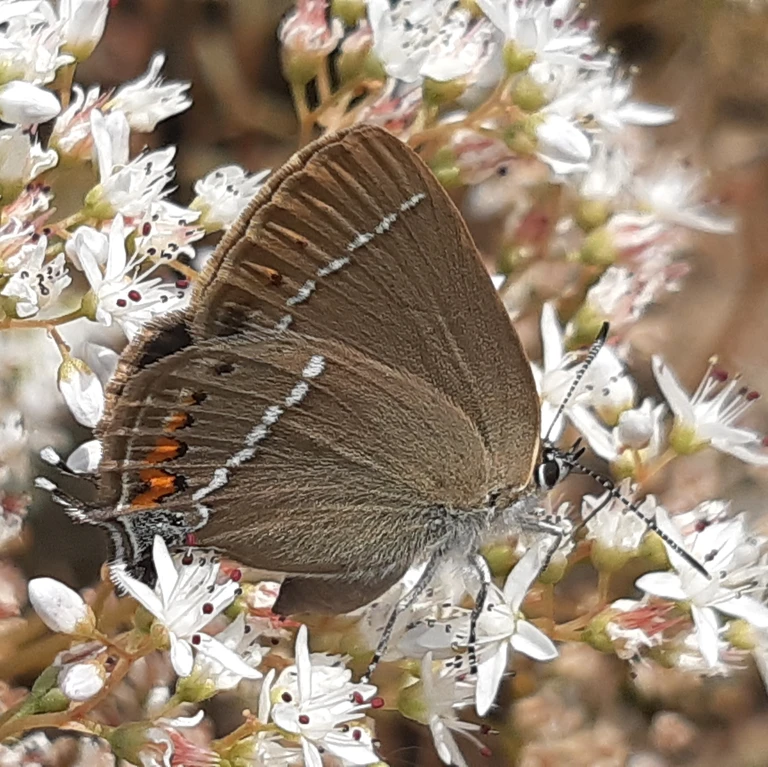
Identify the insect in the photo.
Satyrium spini (also Tuttiola spini)
